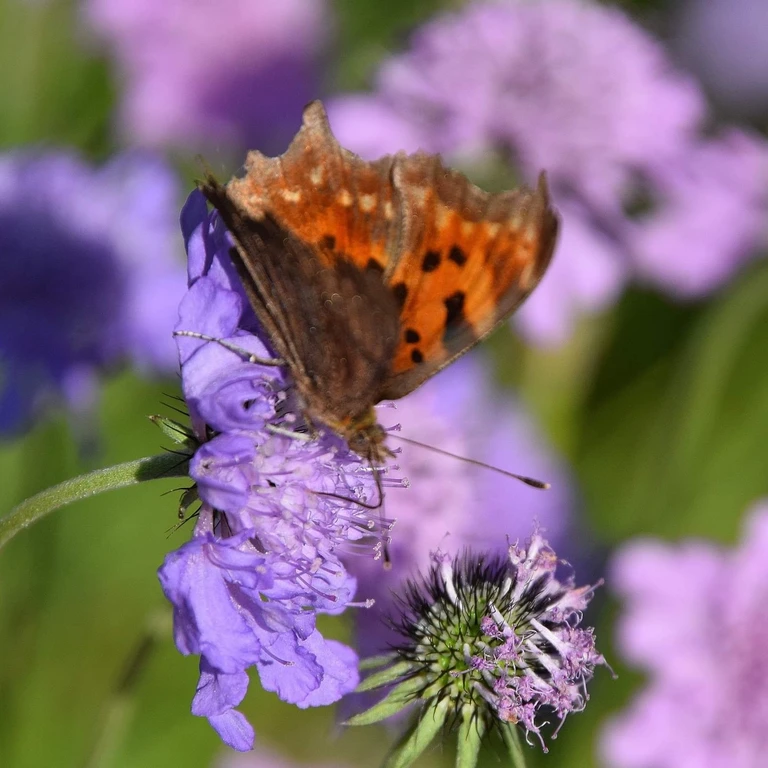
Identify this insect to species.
Polygonia c-album
